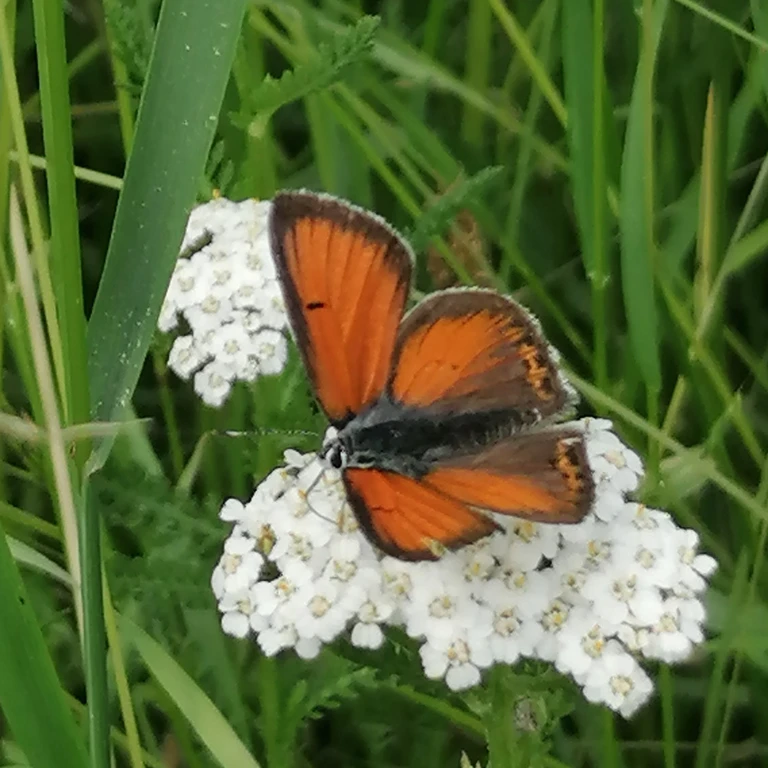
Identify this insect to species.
Lycaena hippothoe (also Palaeochrysophanus hippothoe)
